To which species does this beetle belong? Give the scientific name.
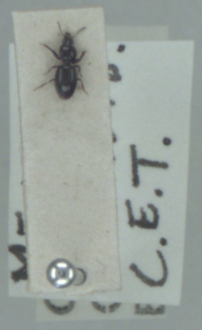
Dyschirius globosus
